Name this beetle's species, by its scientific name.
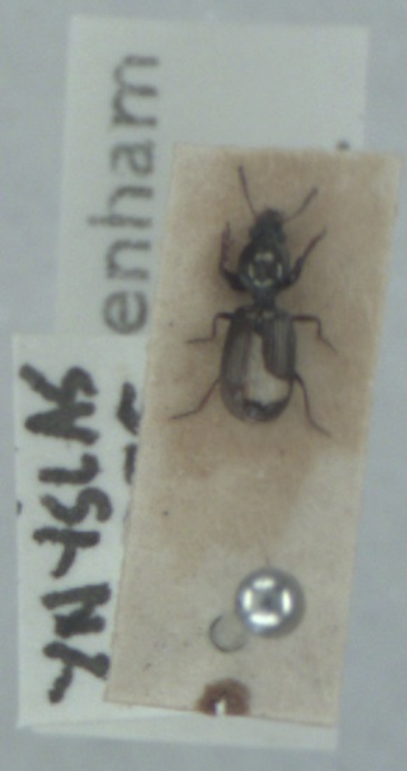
Dyschirius impunctipennis
